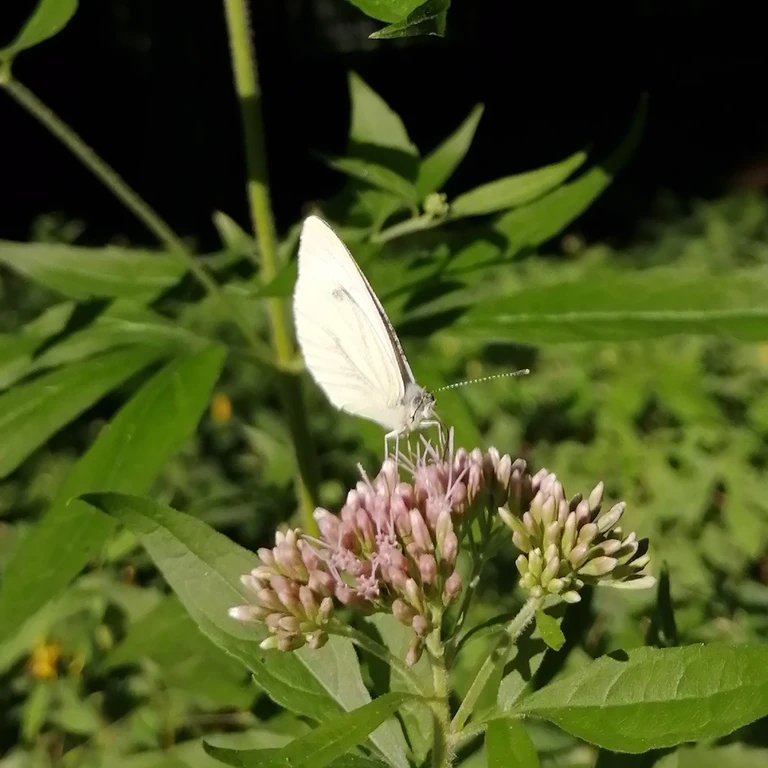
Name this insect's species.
Pieris napi
